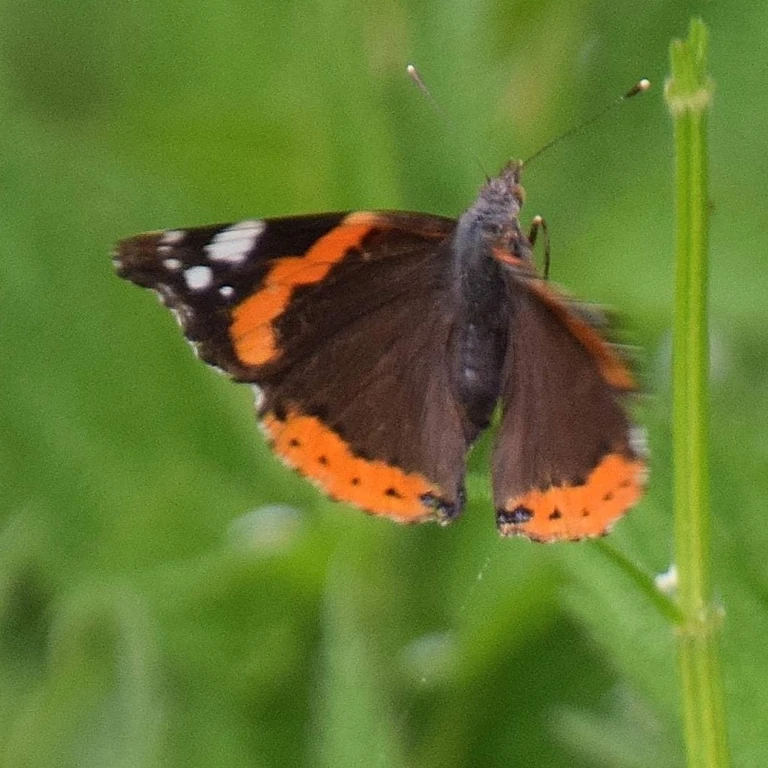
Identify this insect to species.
Vanessa atalanta
